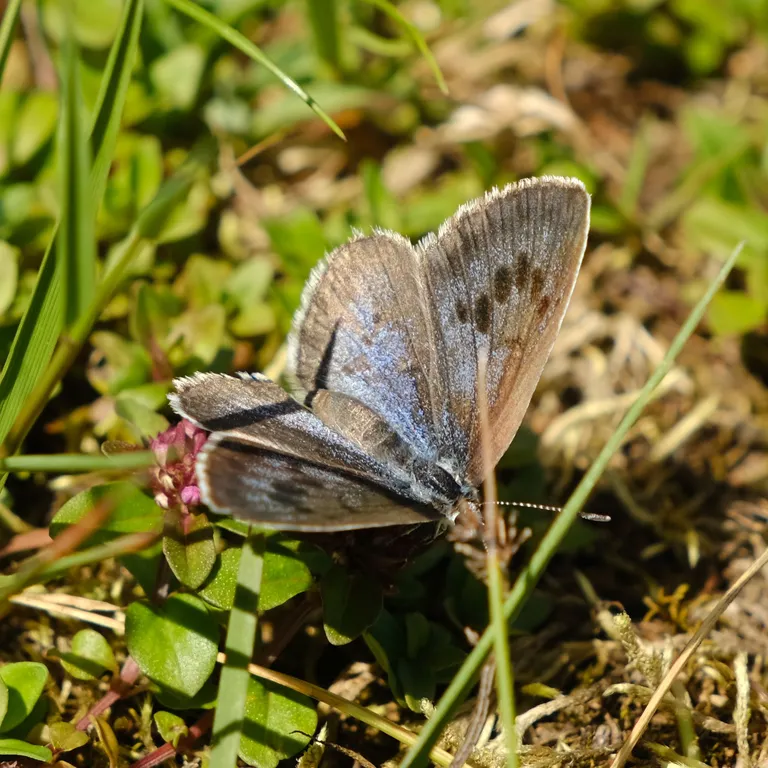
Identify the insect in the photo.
Phengaris arion (also Maculinea arion)
